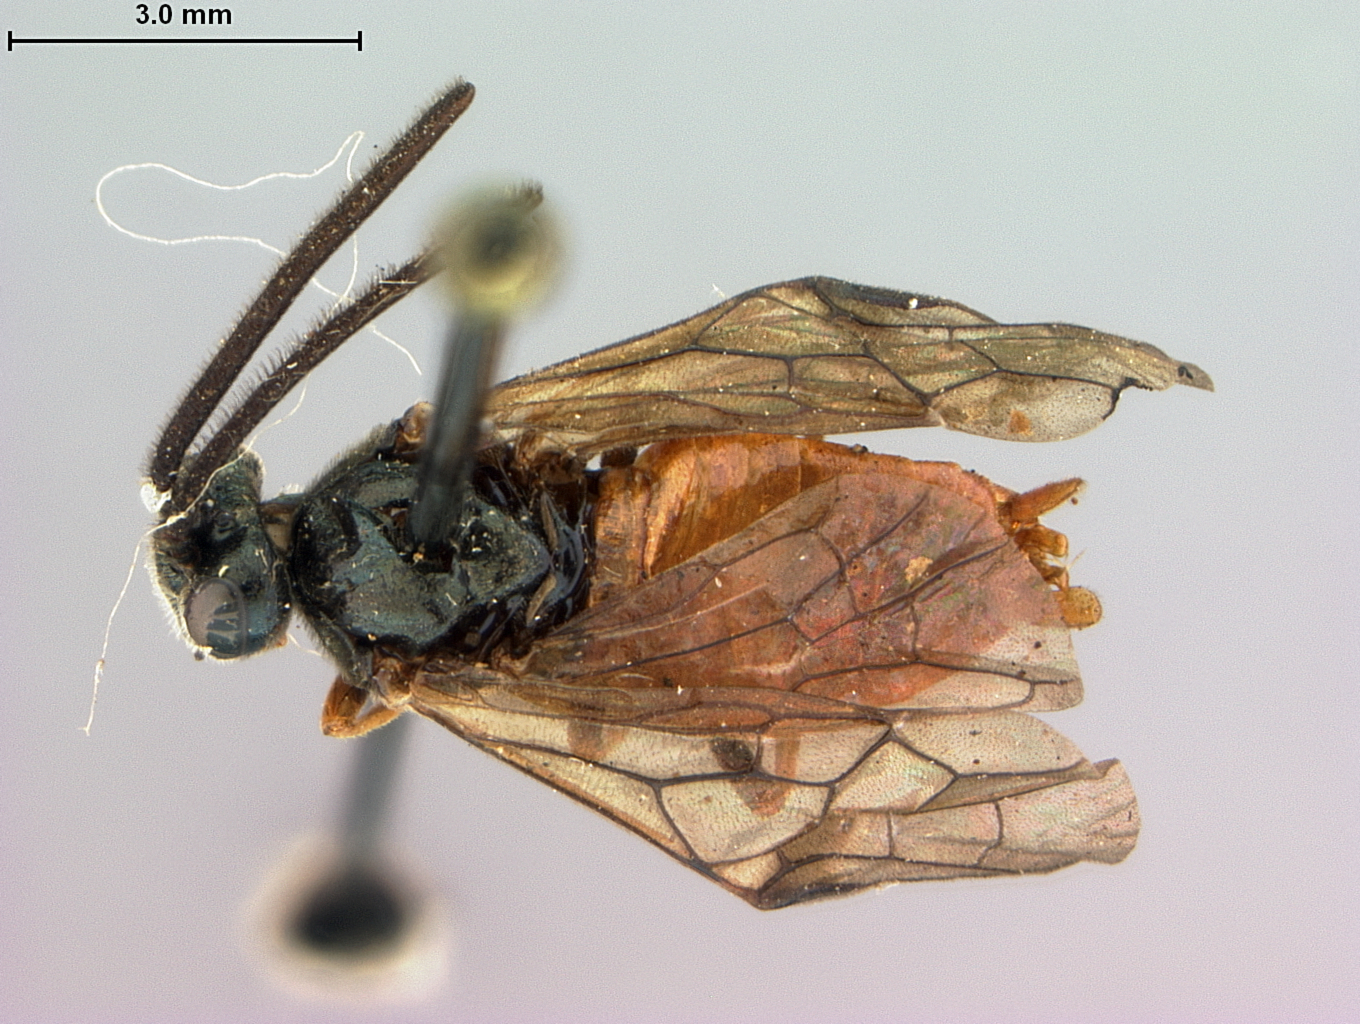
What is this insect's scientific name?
Arge tavida
